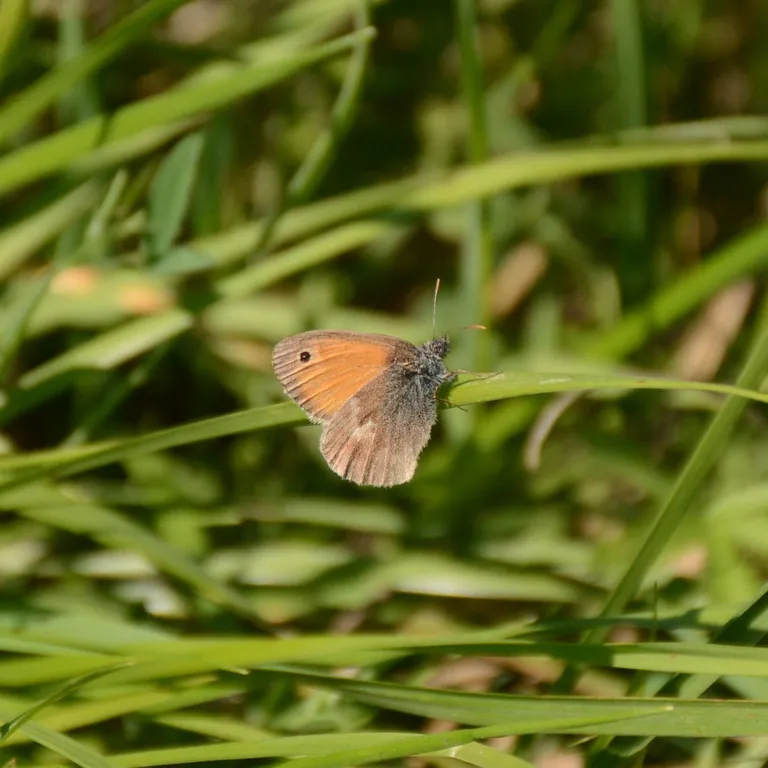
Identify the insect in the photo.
Coenonympha pamphilus
